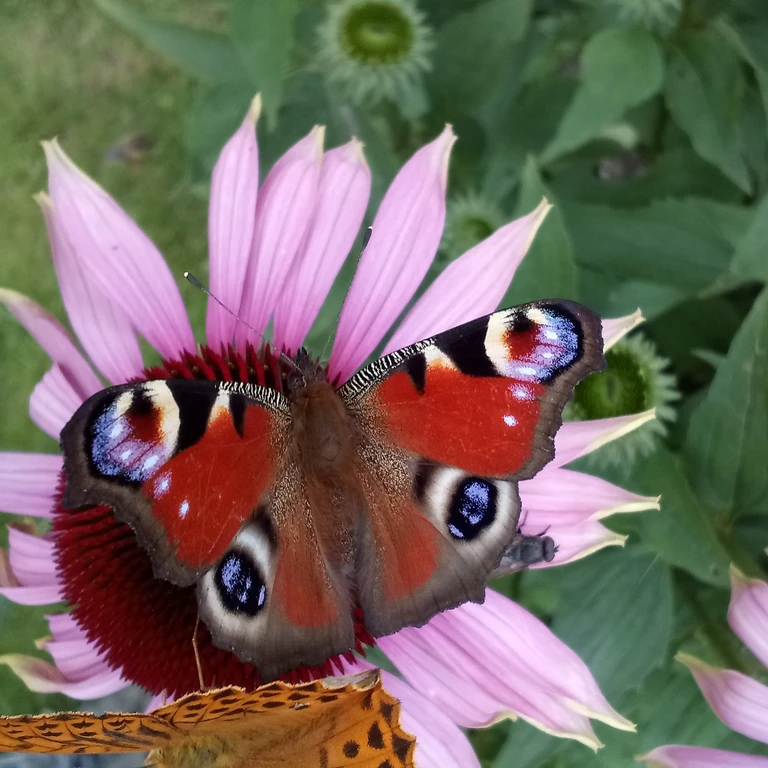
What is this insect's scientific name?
Aglais io
